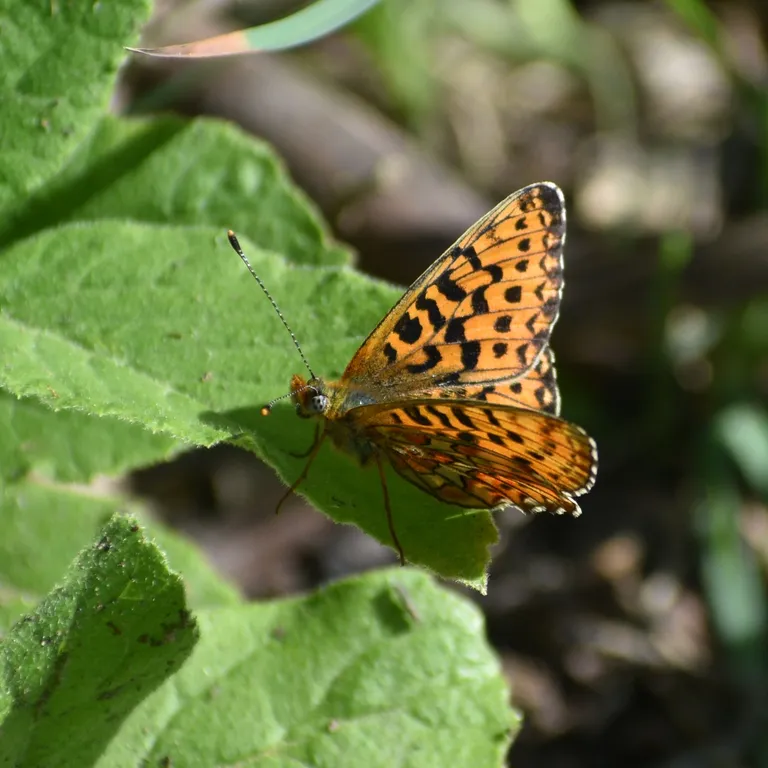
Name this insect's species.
Boloria euphrosyne (also Clossiana euphrosyne)
